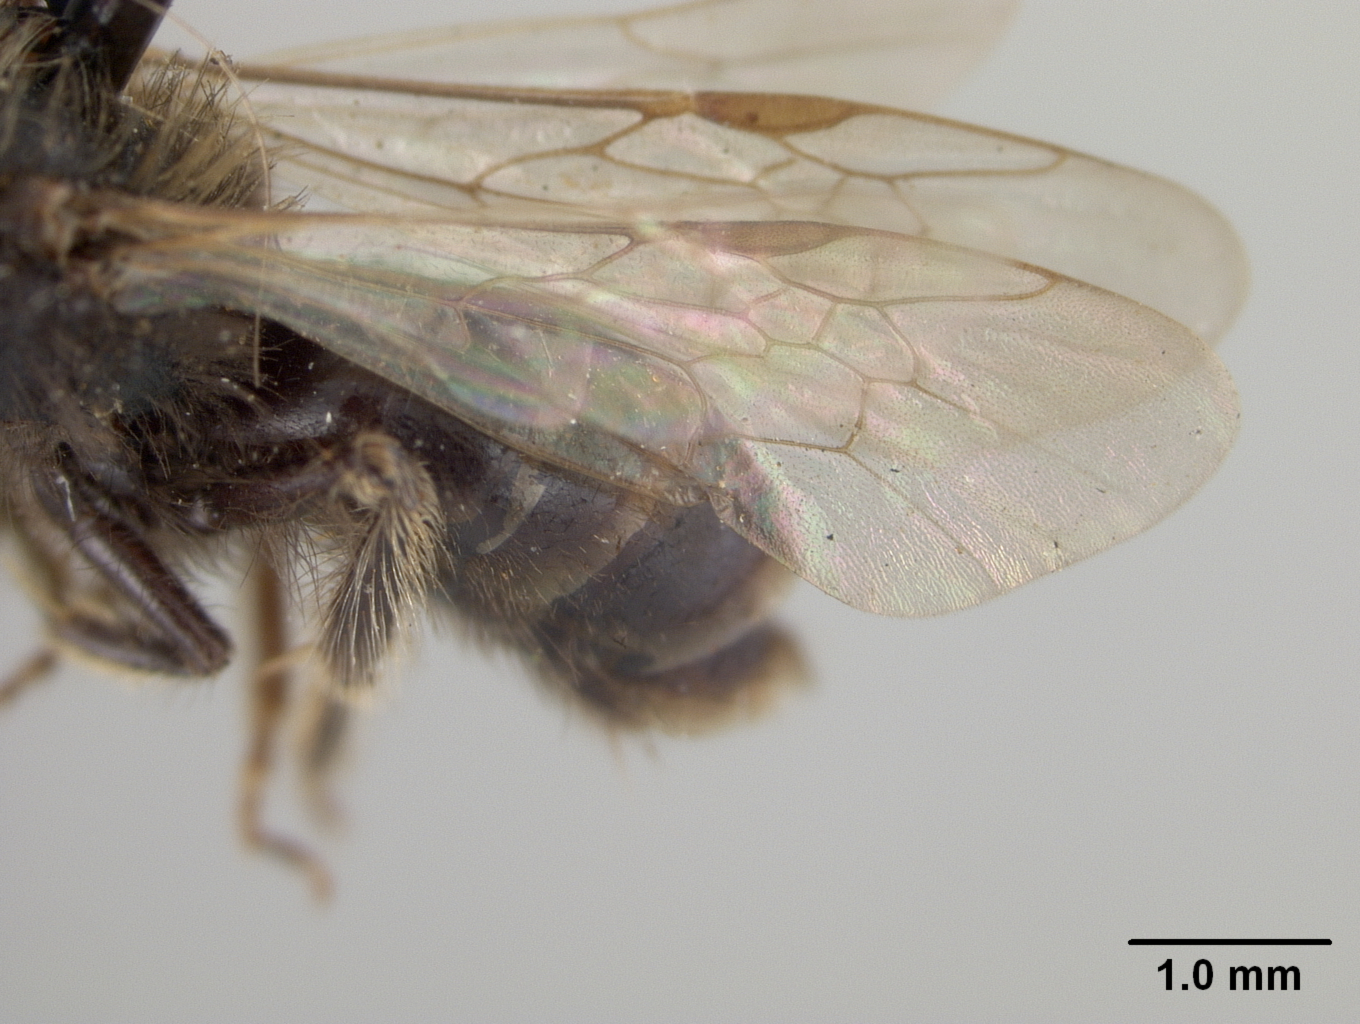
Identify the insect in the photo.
Cilissa nigrihirta
